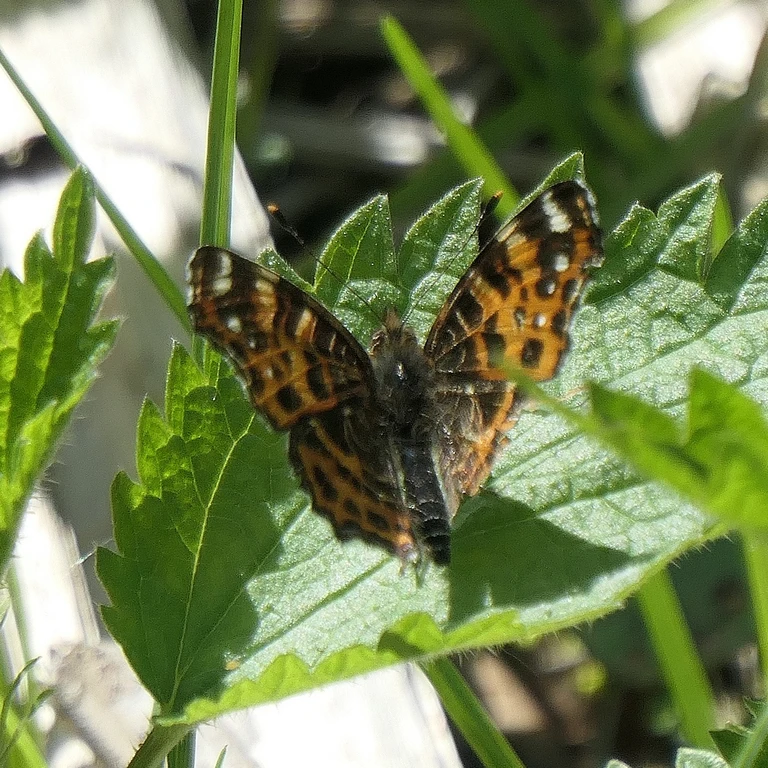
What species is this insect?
Araschnia levana
